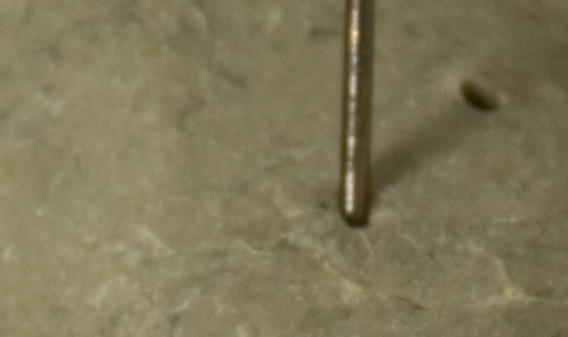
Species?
Cardiocondyla sima
